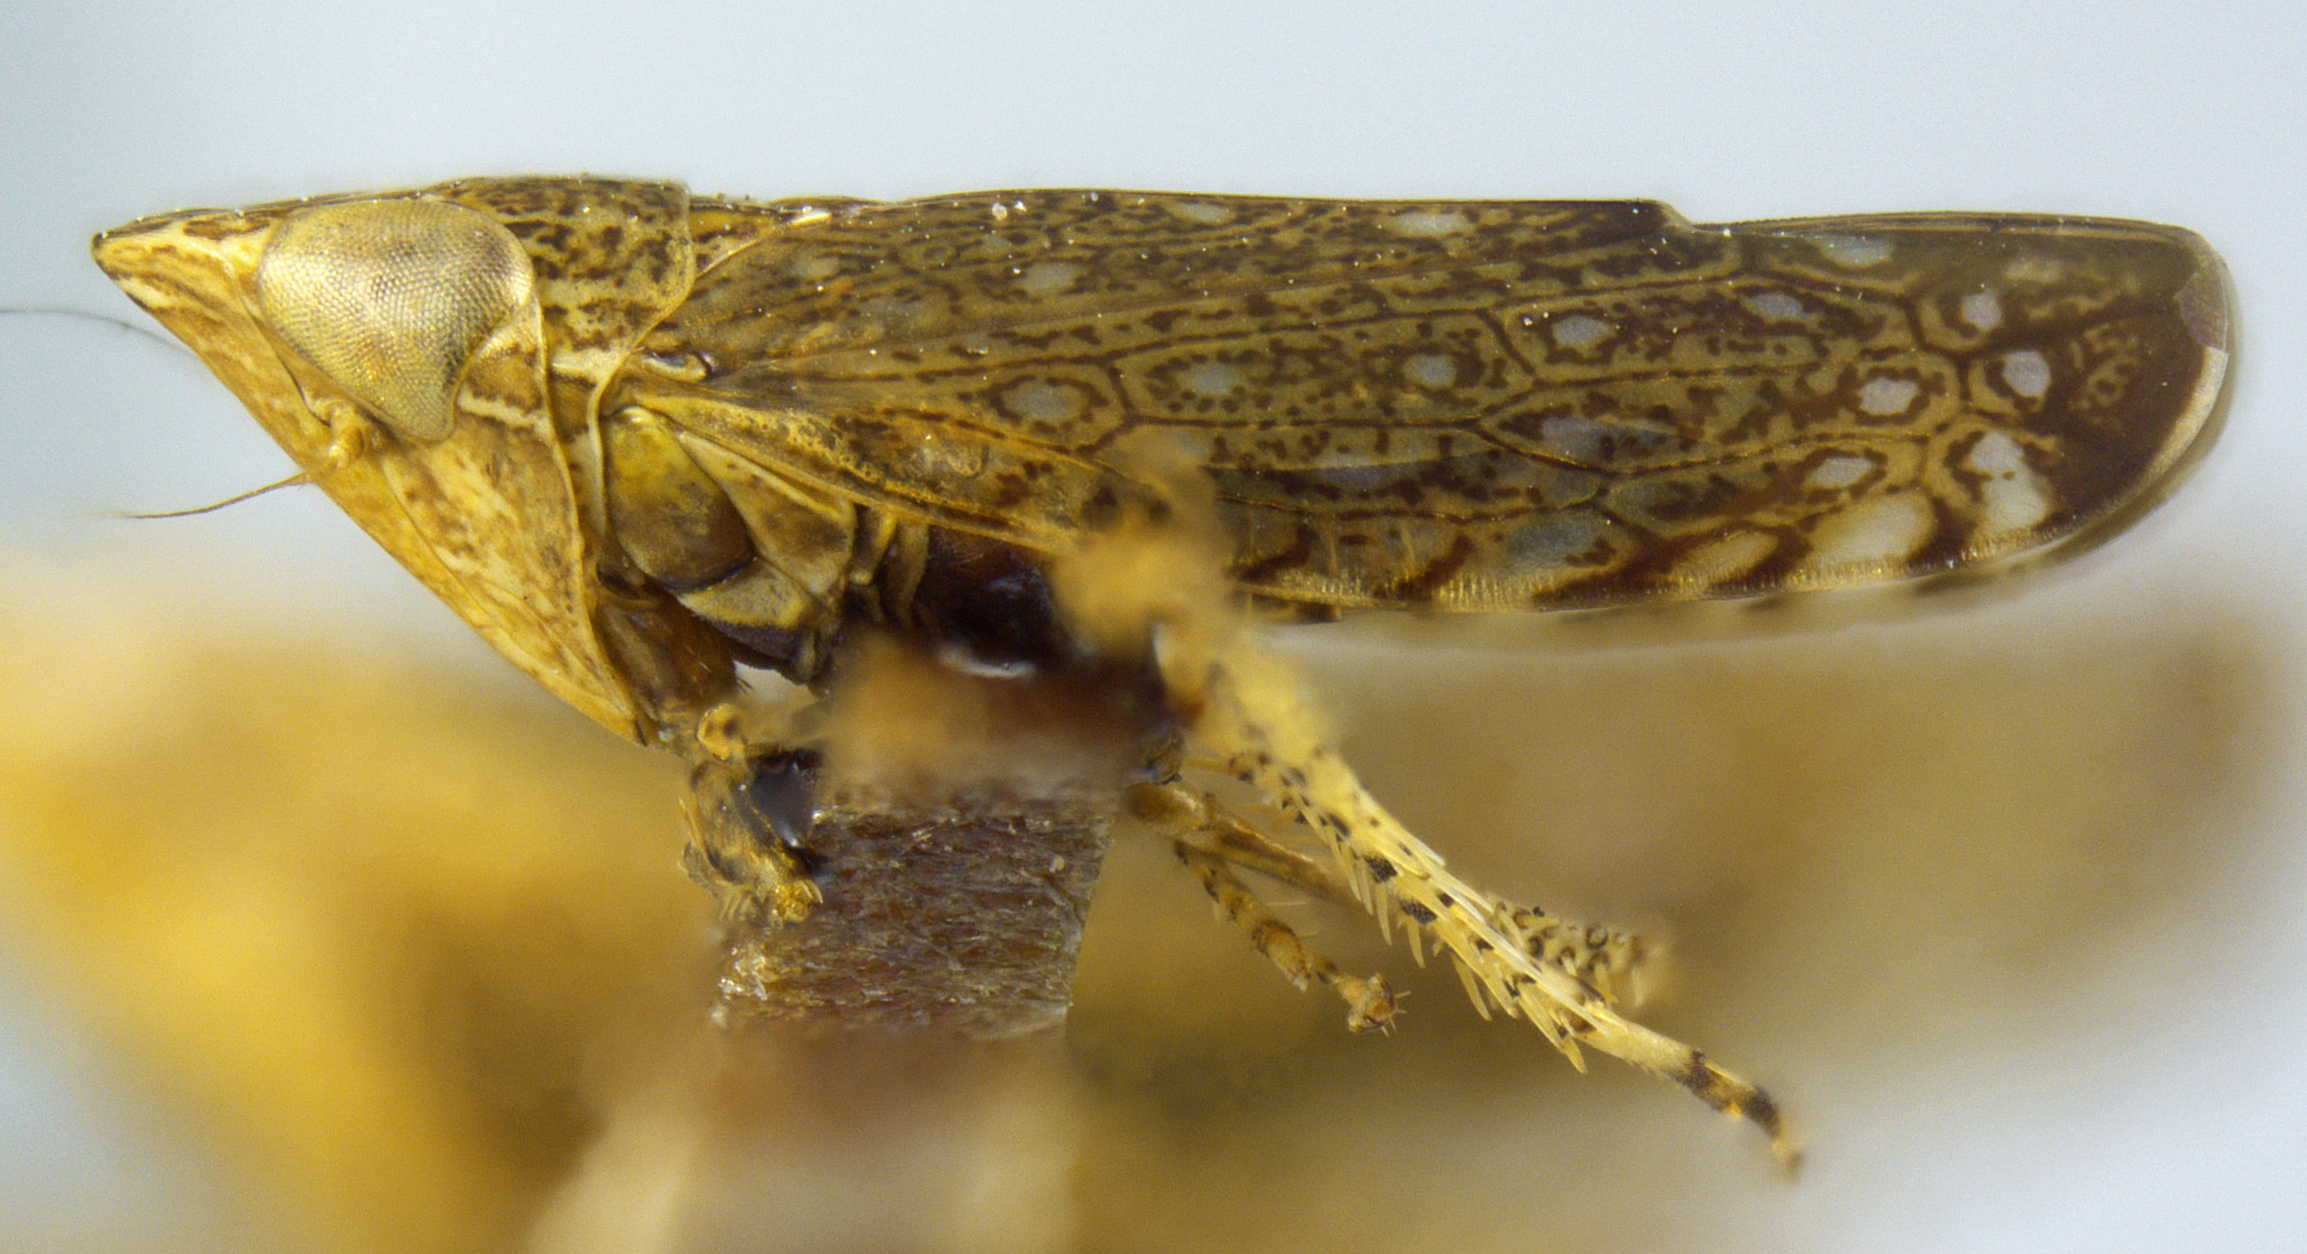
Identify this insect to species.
Scaphytopius abbreviatus
